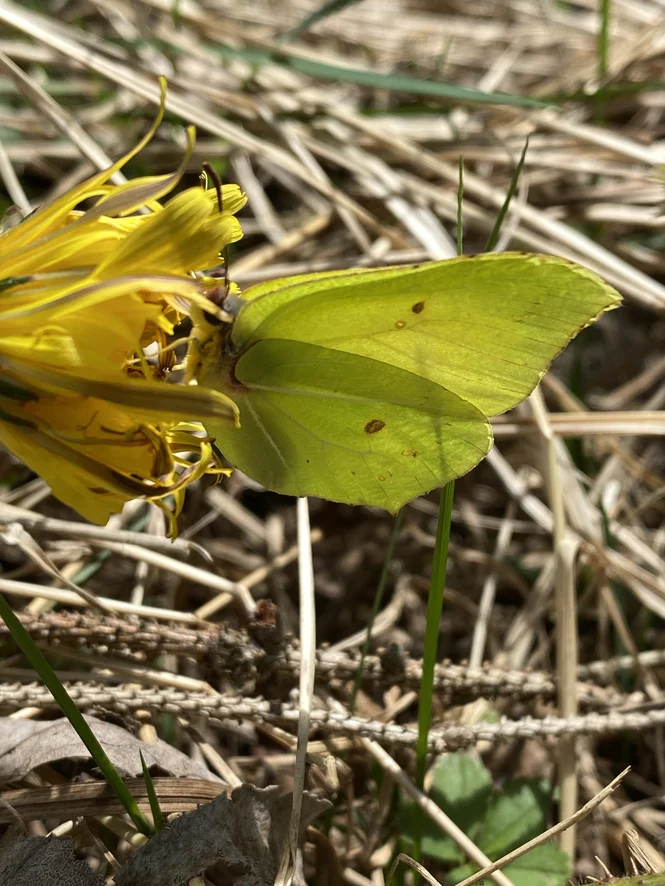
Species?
Gonepteryx rhamni
